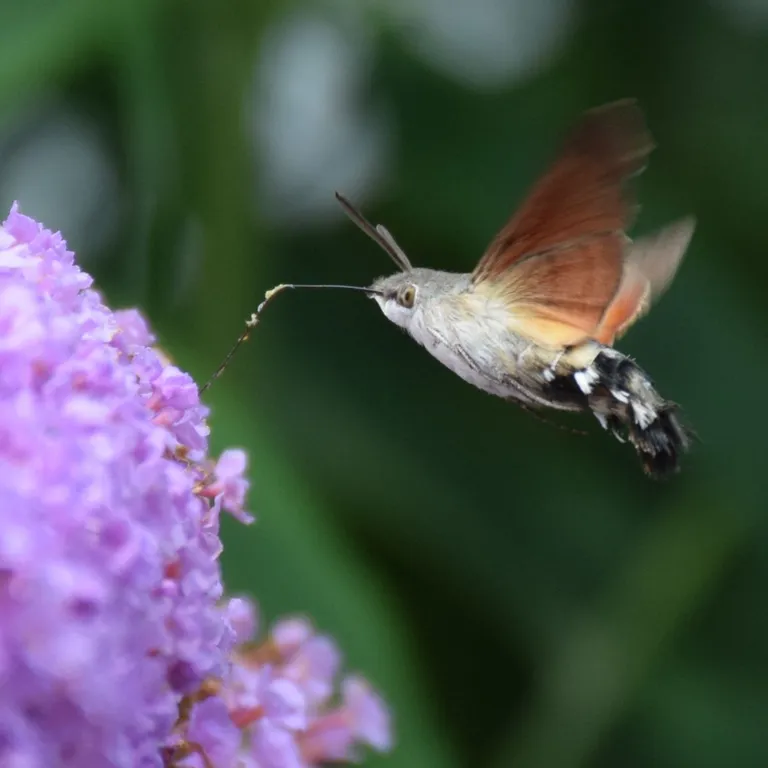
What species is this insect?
Macroglossum stellatarum
